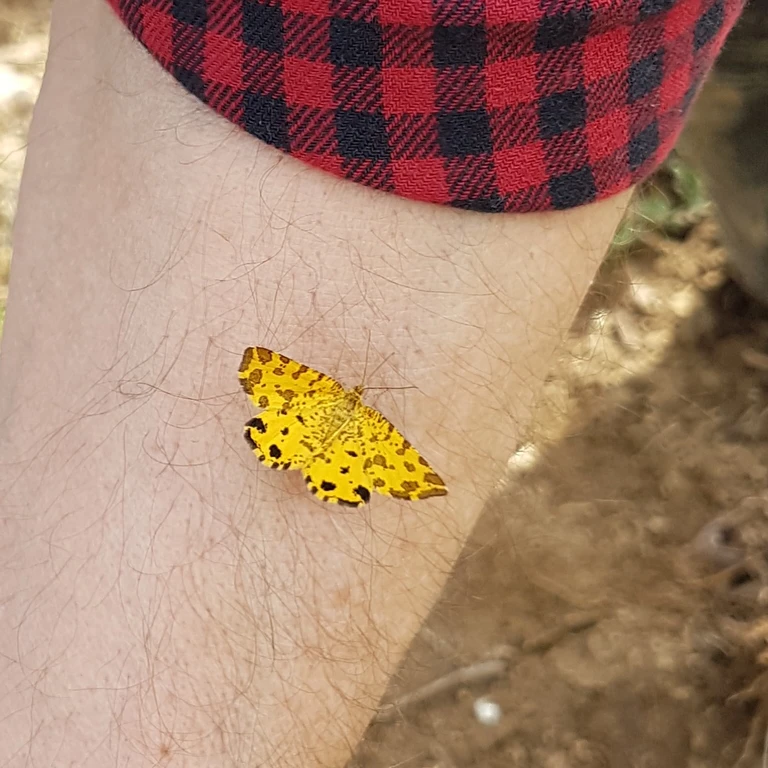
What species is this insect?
Pseudopanthera macularia
